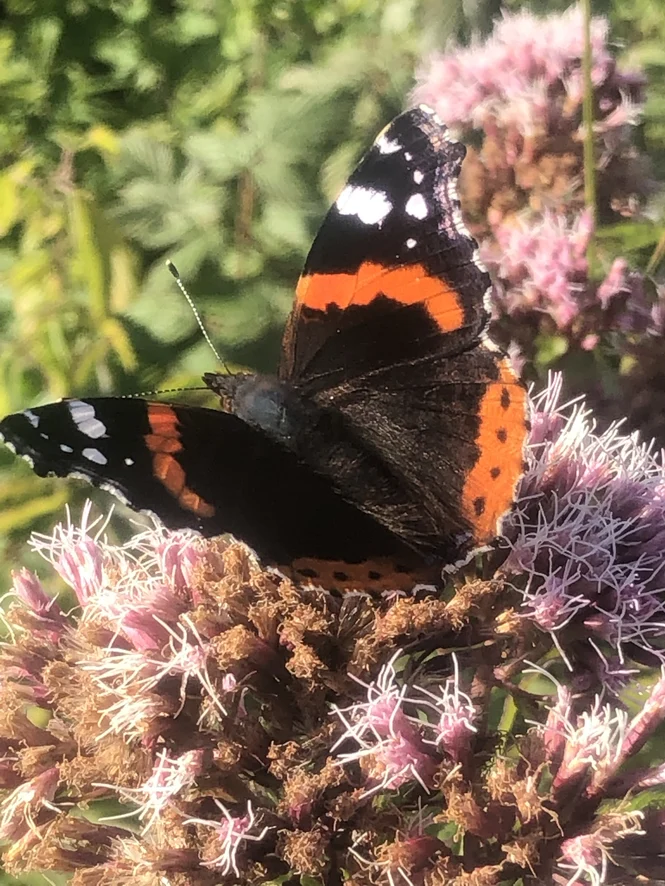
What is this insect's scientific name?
Vanessa atalanta
